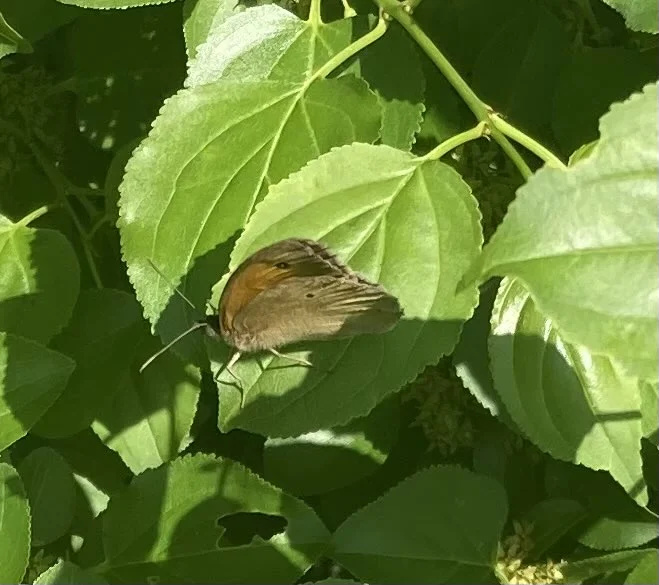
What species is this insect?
Maniola jurtina
